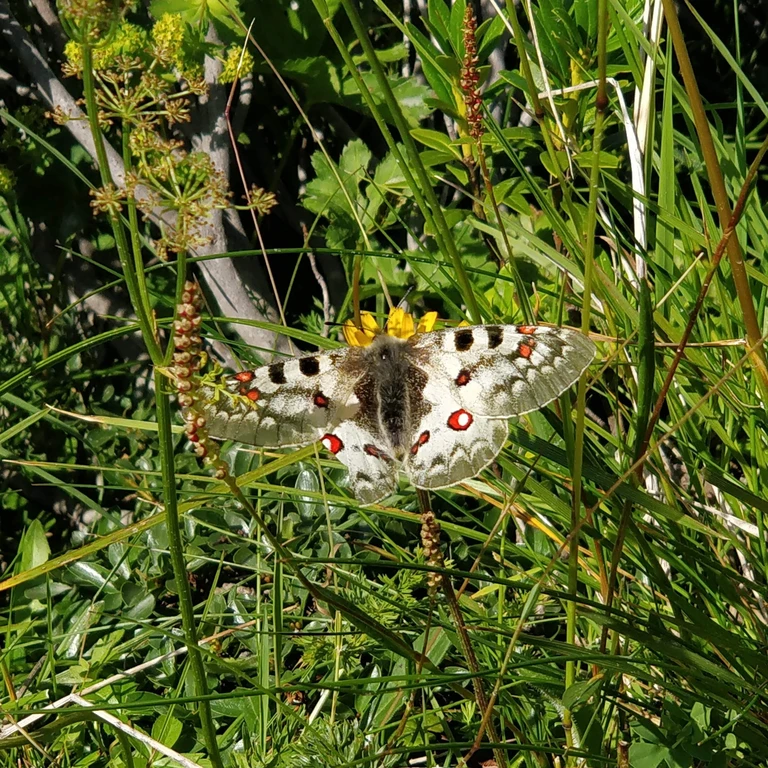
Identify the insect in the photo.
Parnassius phoebus
